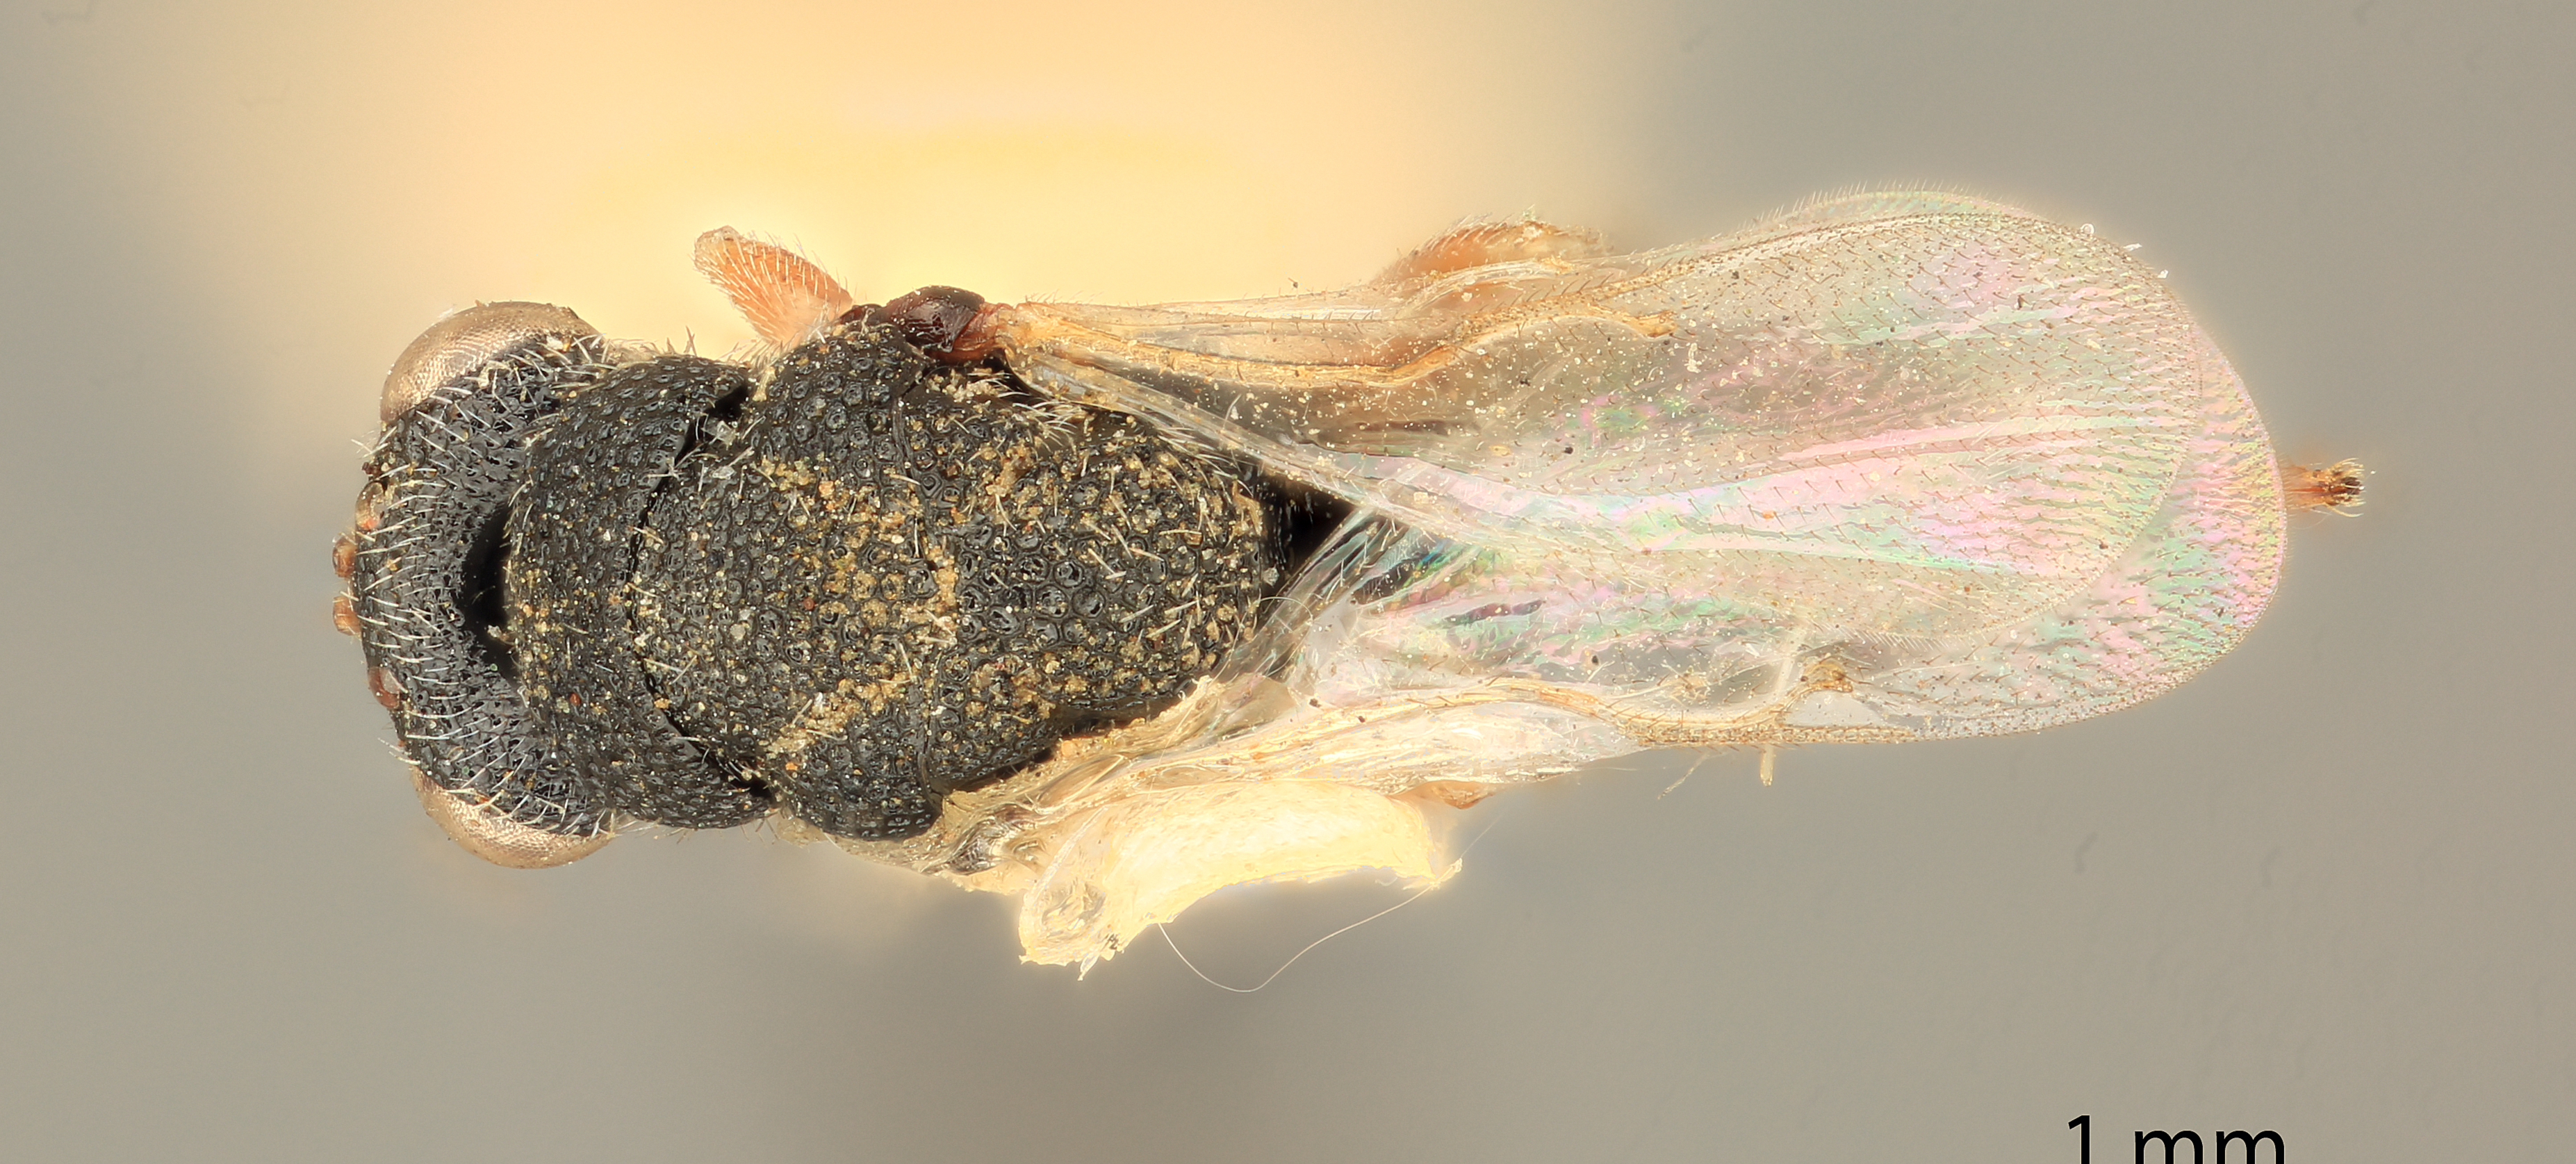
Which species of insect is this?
Eurytoma fulva
